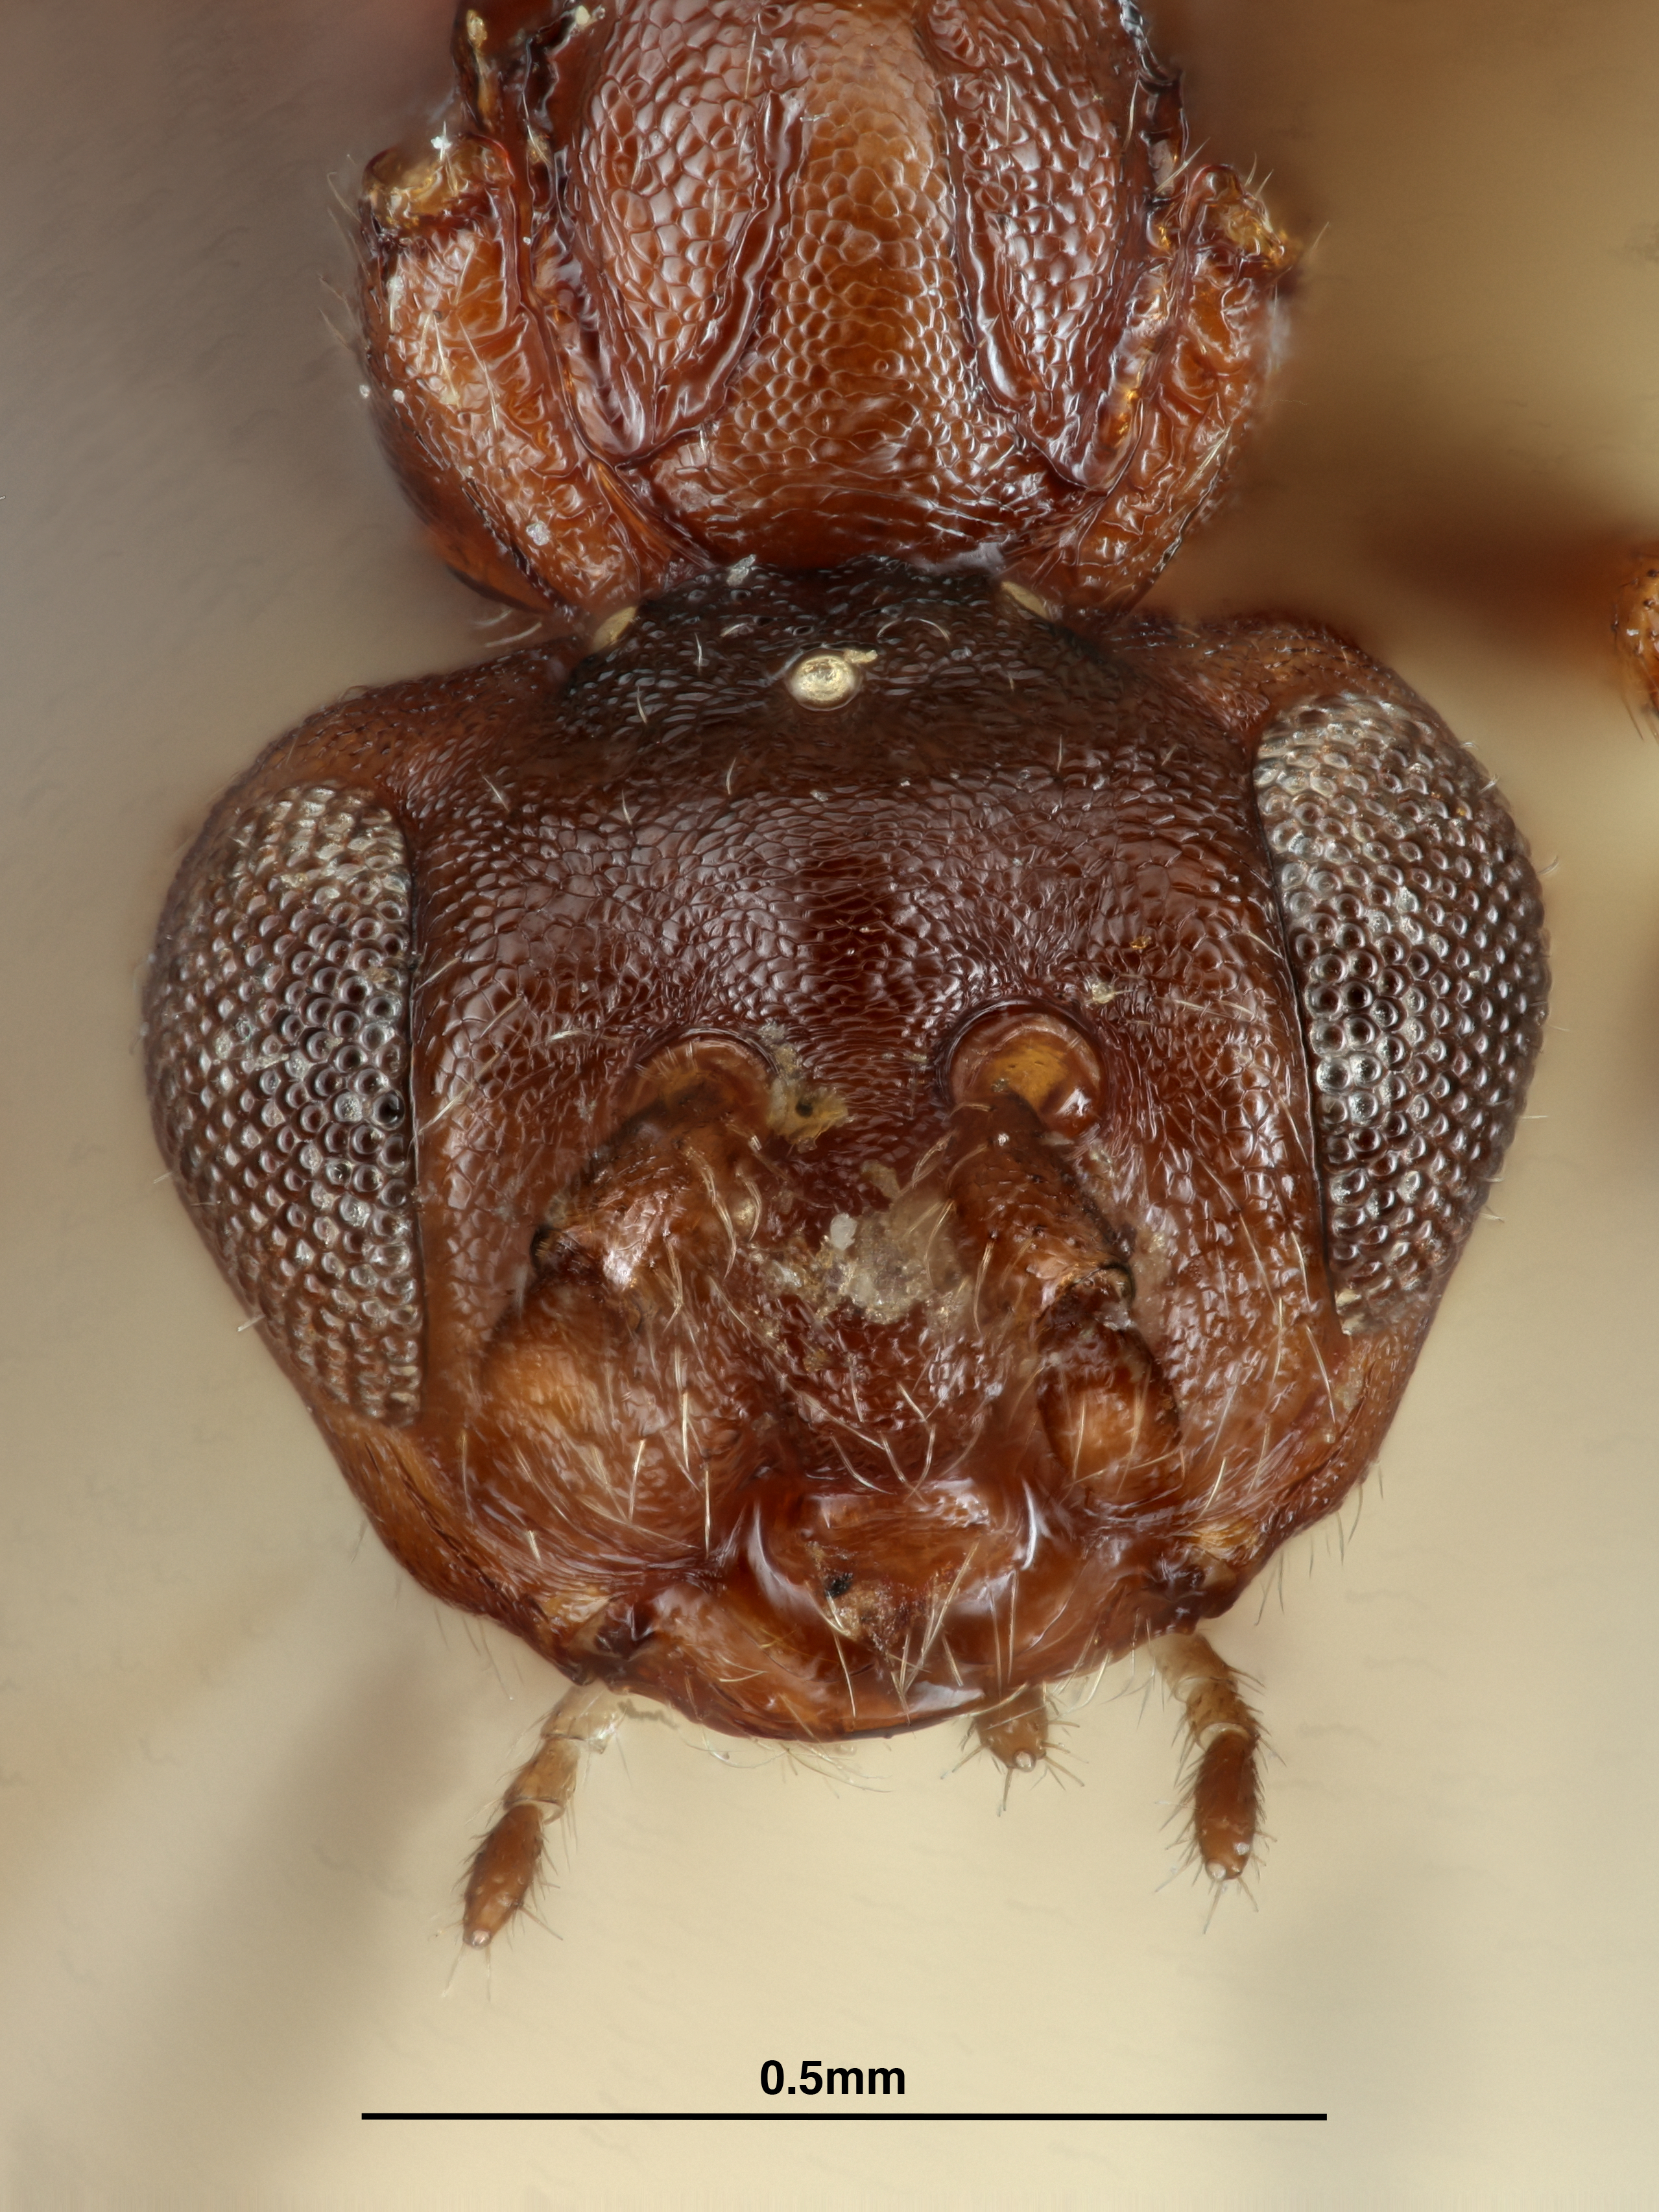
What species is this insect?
Zopheroteras guttatum
